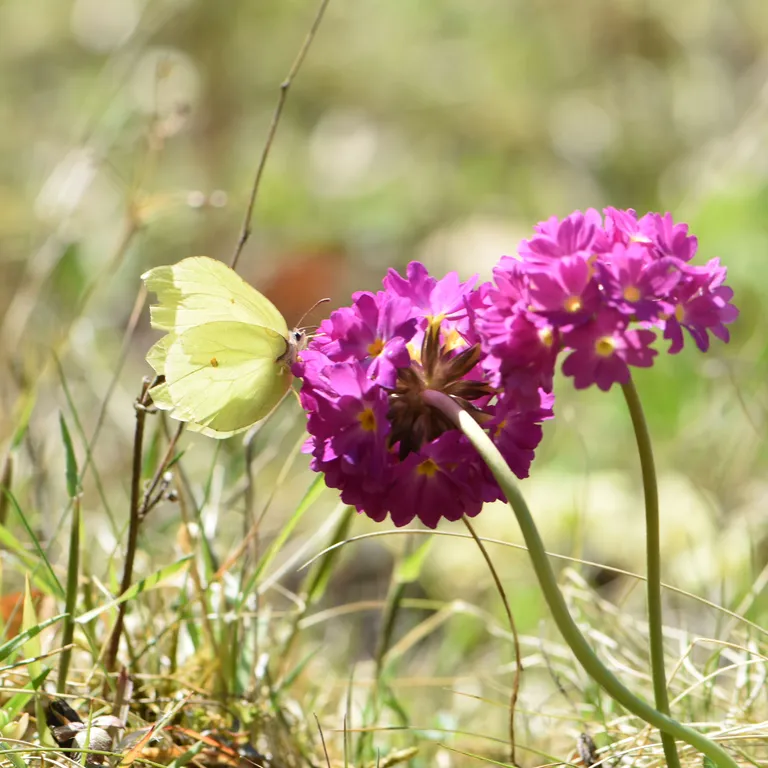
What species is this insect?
Gonepteryx rhamni
